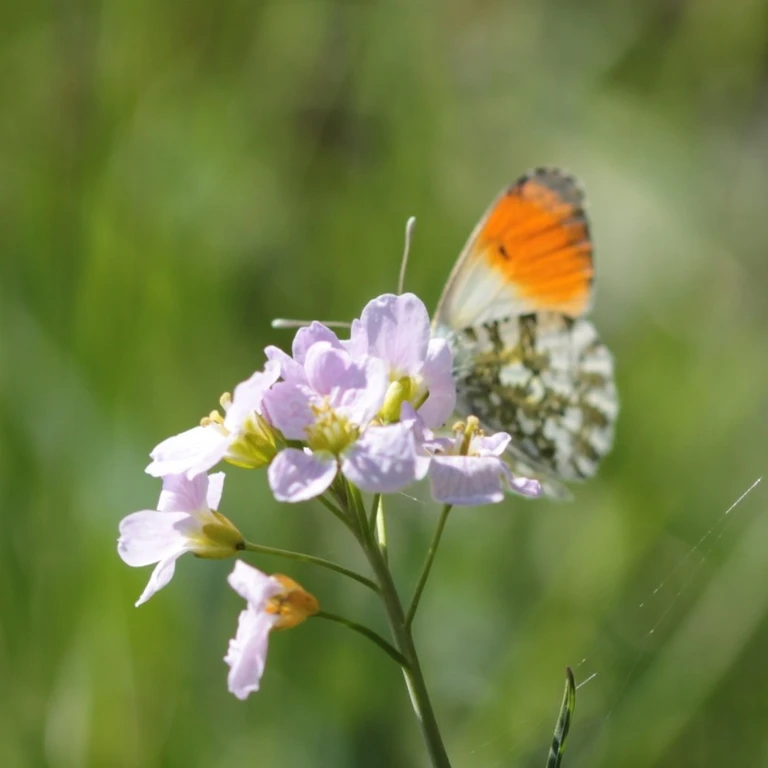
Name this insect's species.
Anthocharis cardamines
